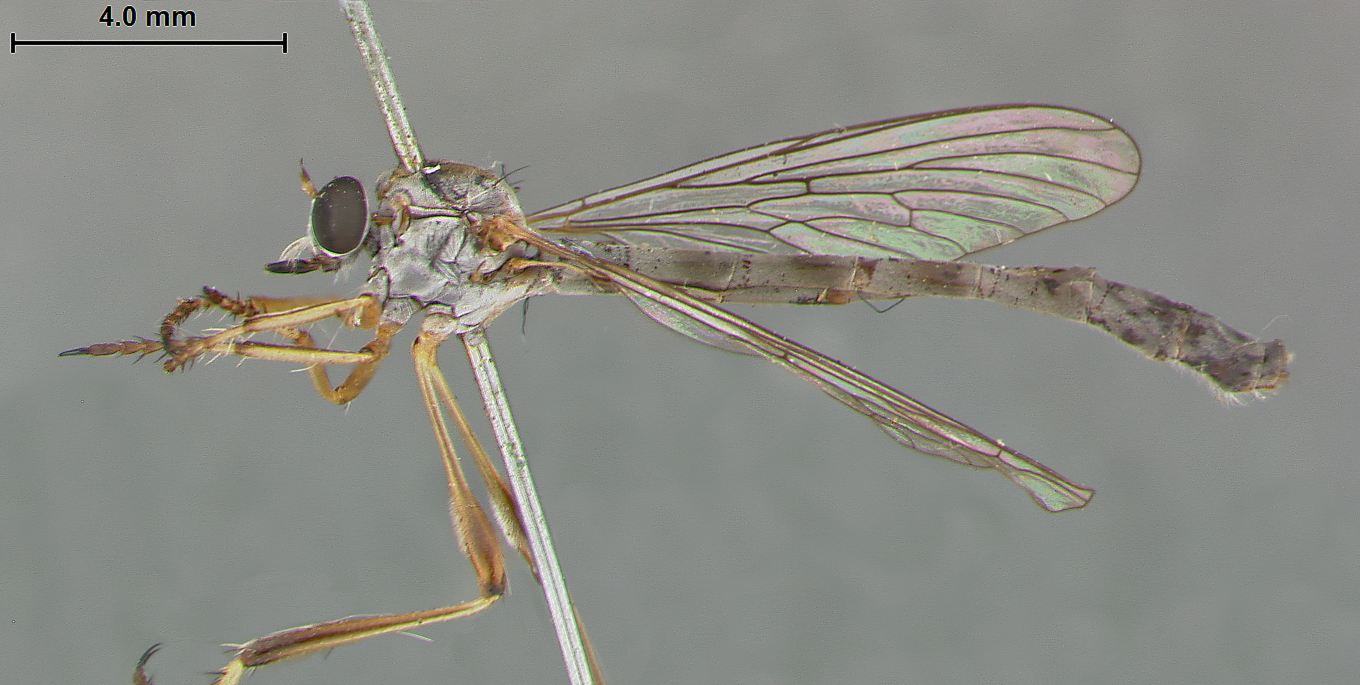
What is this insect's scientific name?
Leptogaster hirtipes
